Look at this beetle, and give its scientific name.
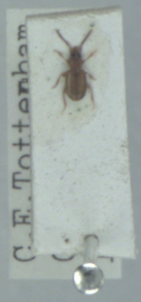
Tachys micros
